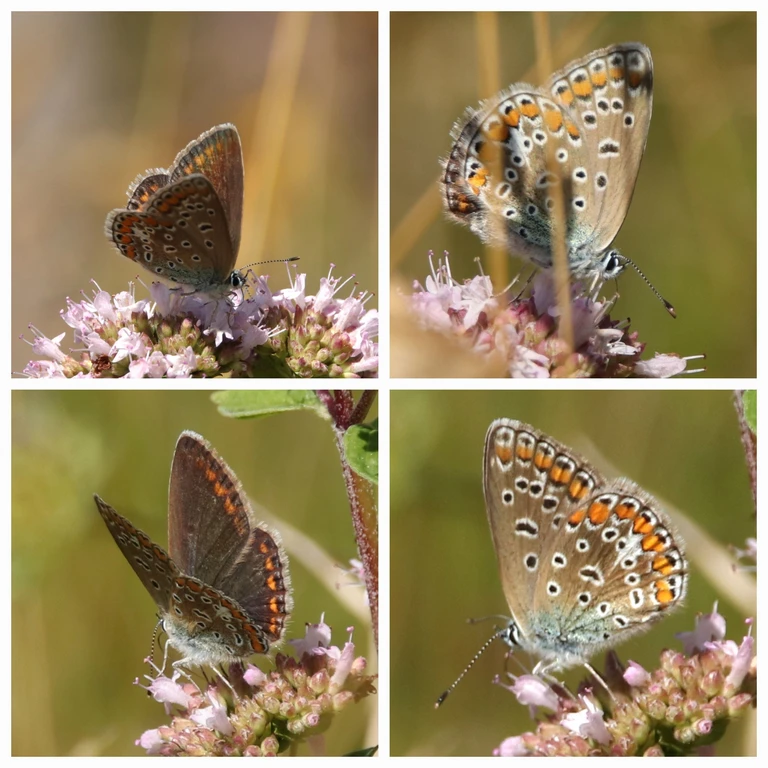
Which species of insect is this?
Polyommatus icarus
